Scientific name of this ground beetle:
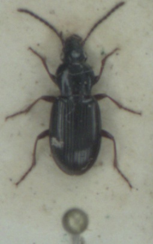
Pterostichus strenuus
